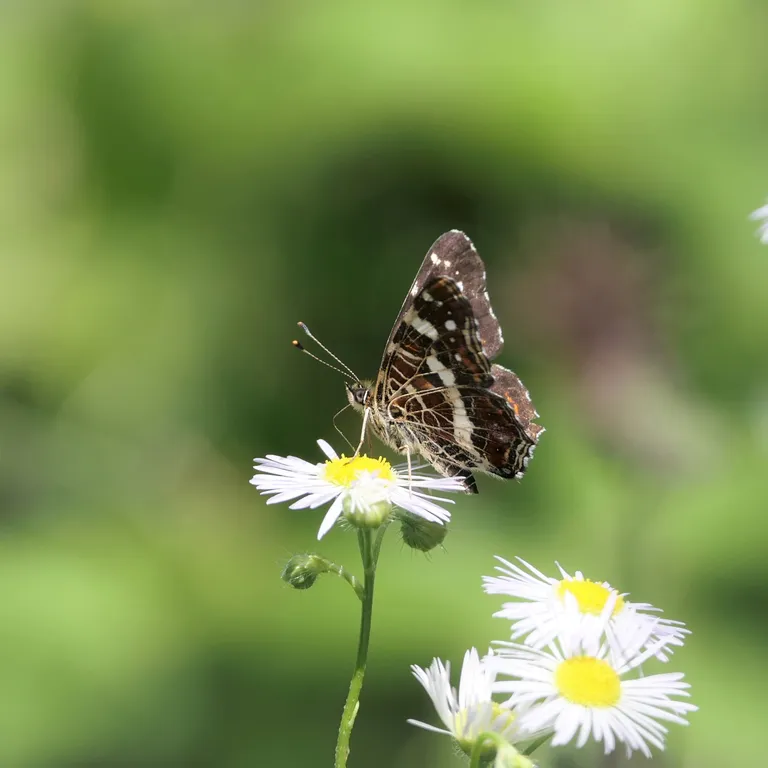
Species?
Araschnia levana
